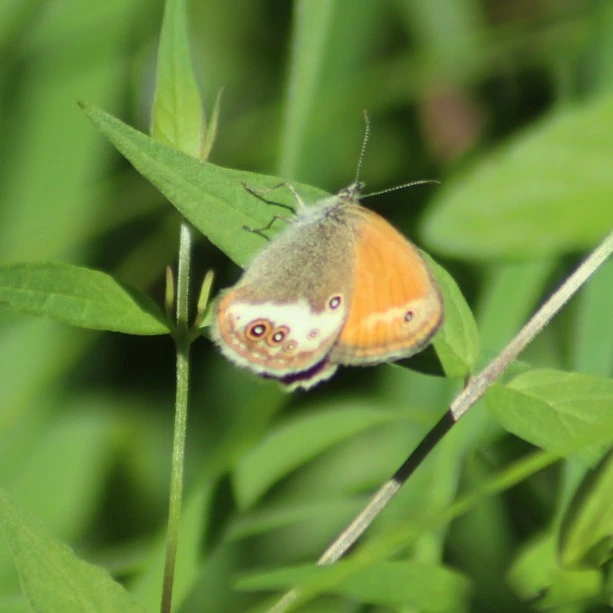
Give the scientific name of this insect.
Coenonympha arcania
